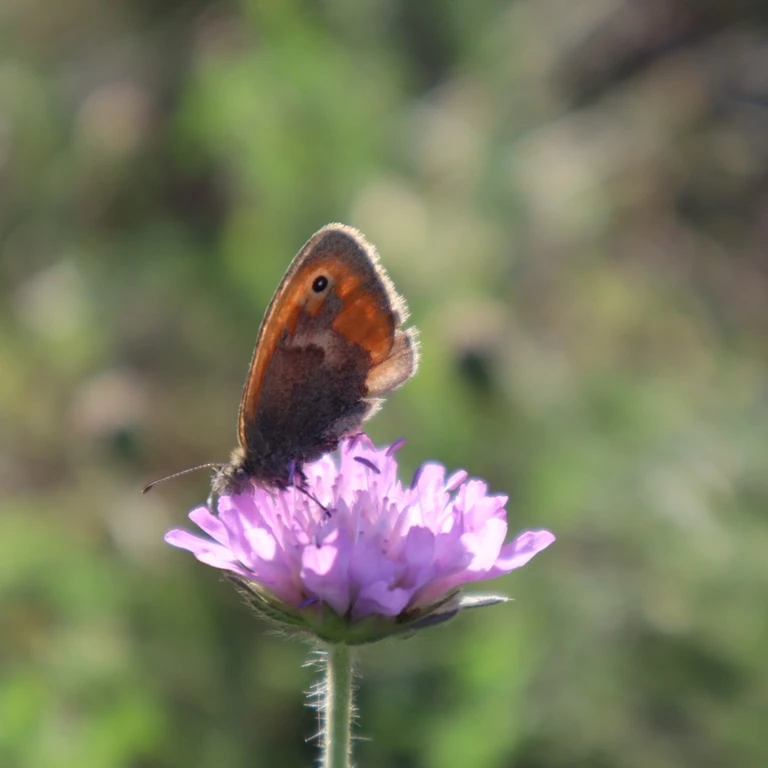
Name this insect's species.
Coenonympha pamphilus
